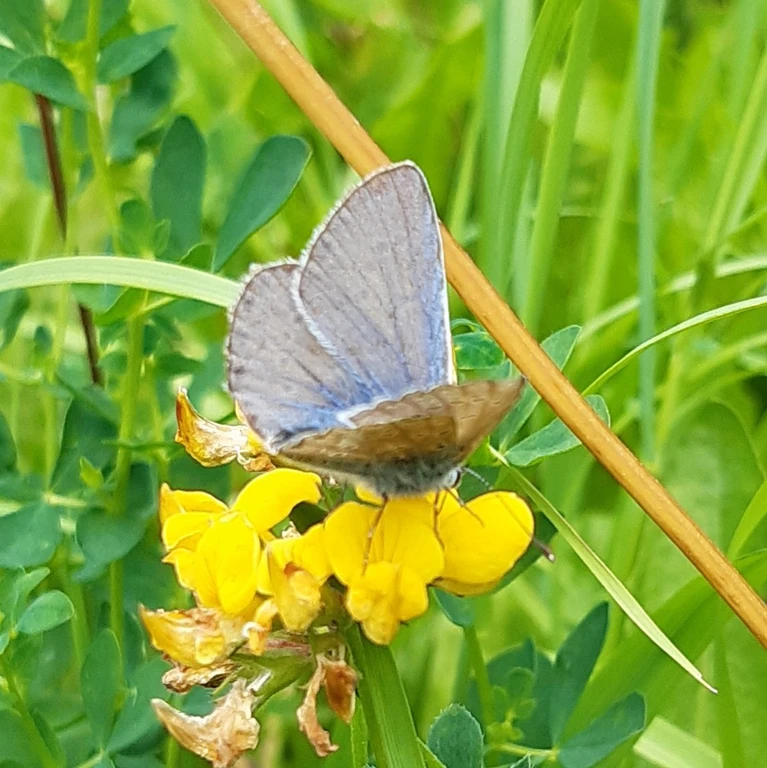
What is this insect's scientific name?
Polyommatus icarus
